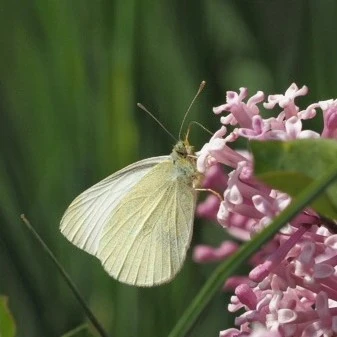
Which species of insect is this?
Pieris rapae
